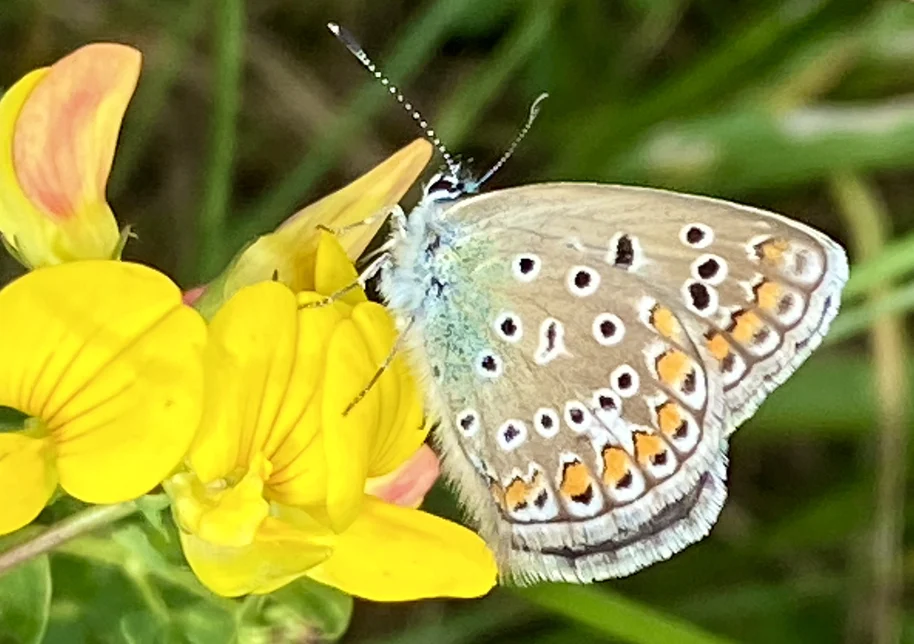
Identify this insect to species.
Polyommatus icarus
